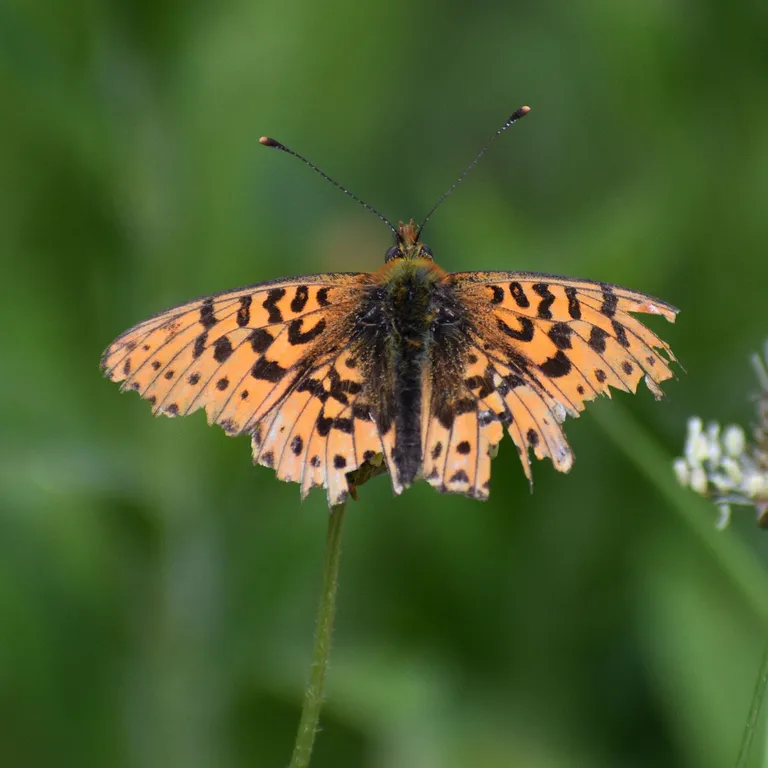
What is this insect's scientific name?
Boloria dia
